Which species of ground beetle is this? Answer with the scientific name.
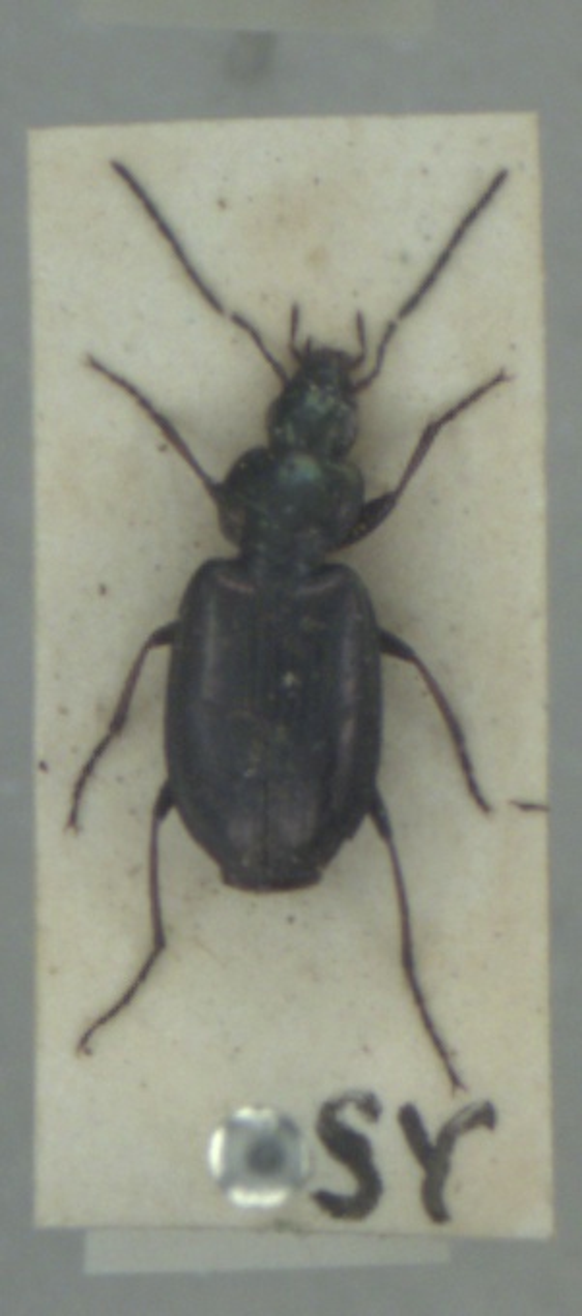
Agonum muelleri
